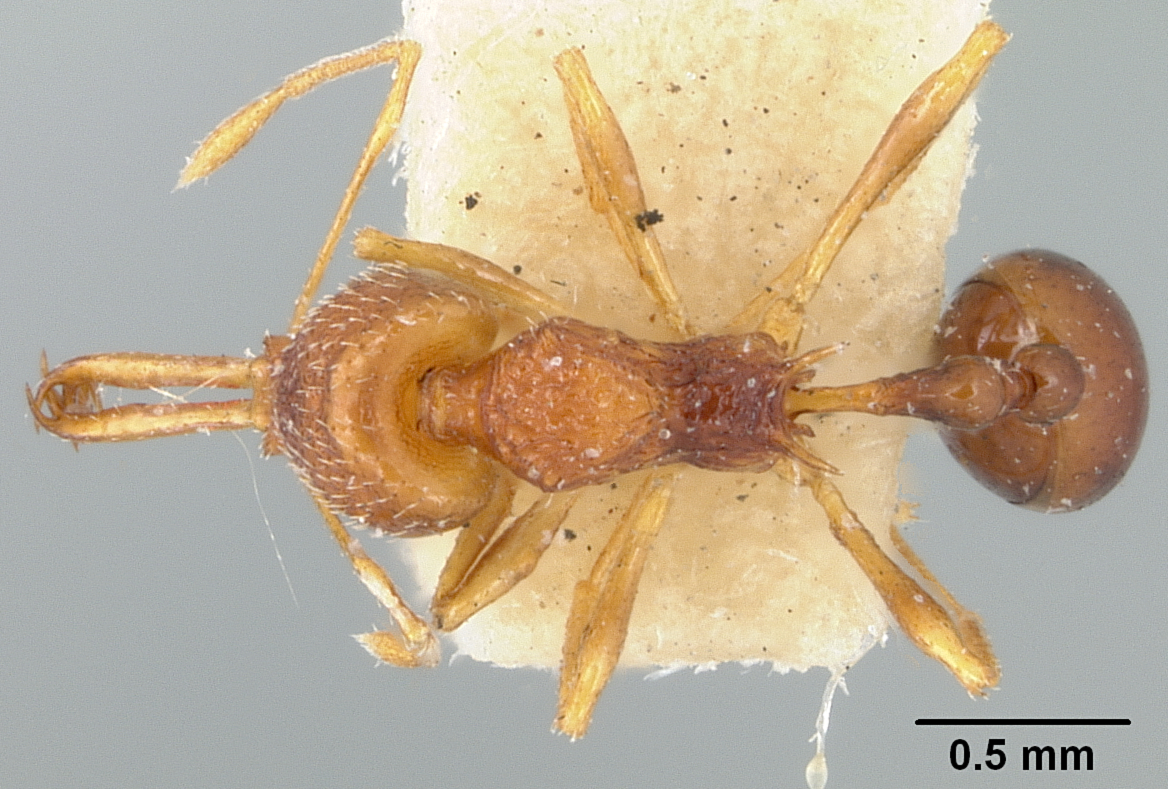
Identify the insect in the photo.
Acanthognathus lentus
